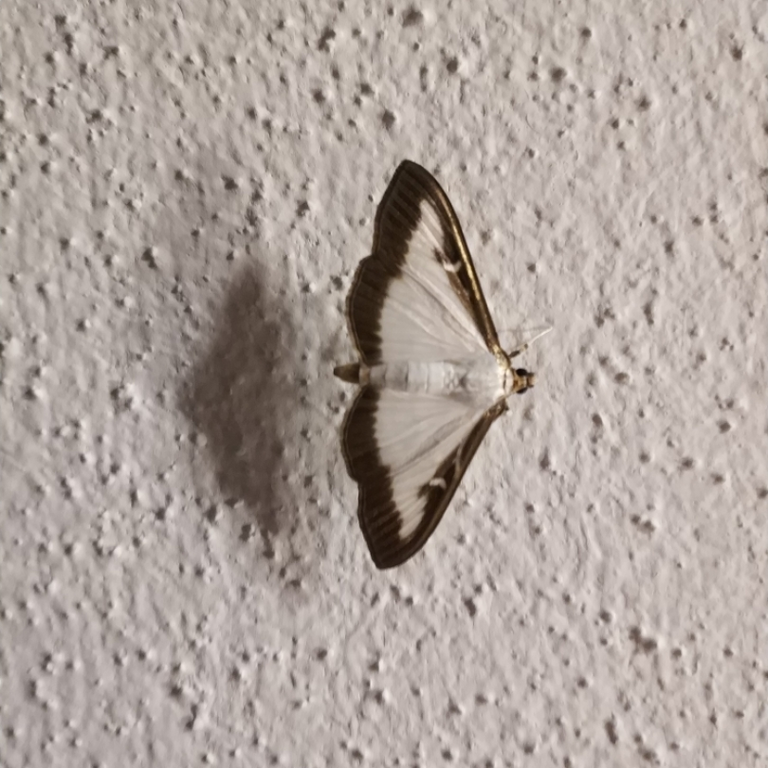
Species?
Cydalima perspectalis
